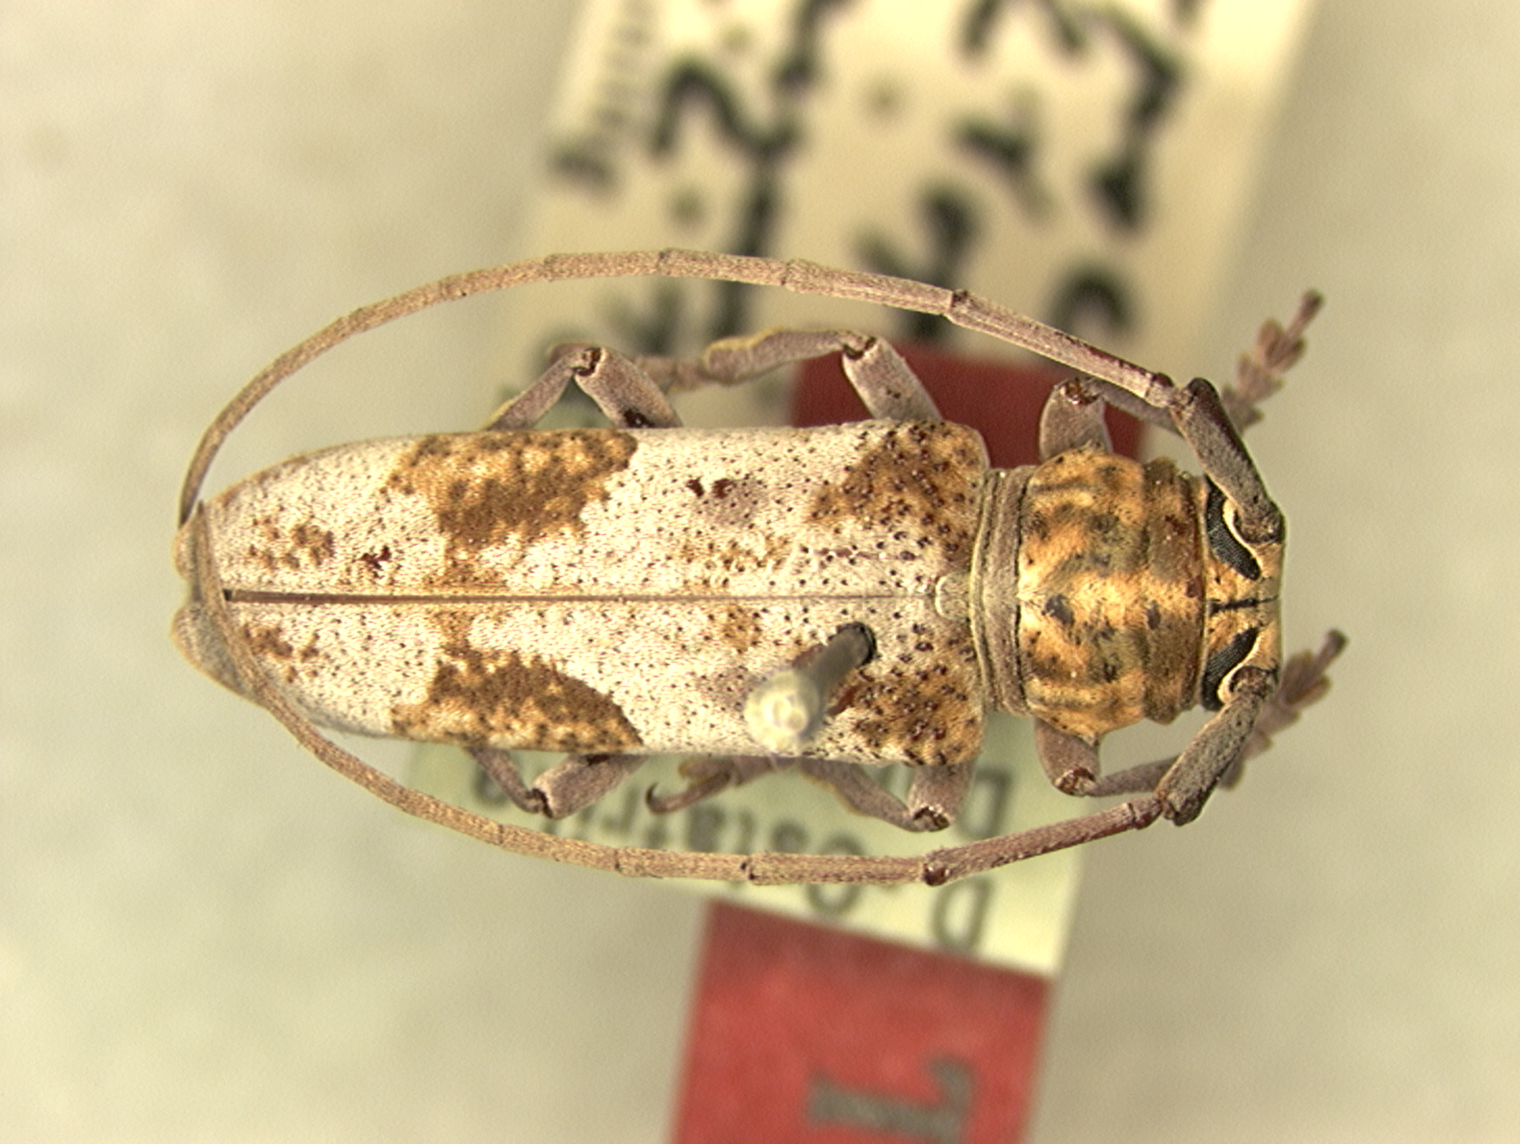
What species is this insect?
Prosopocera tippmanni
